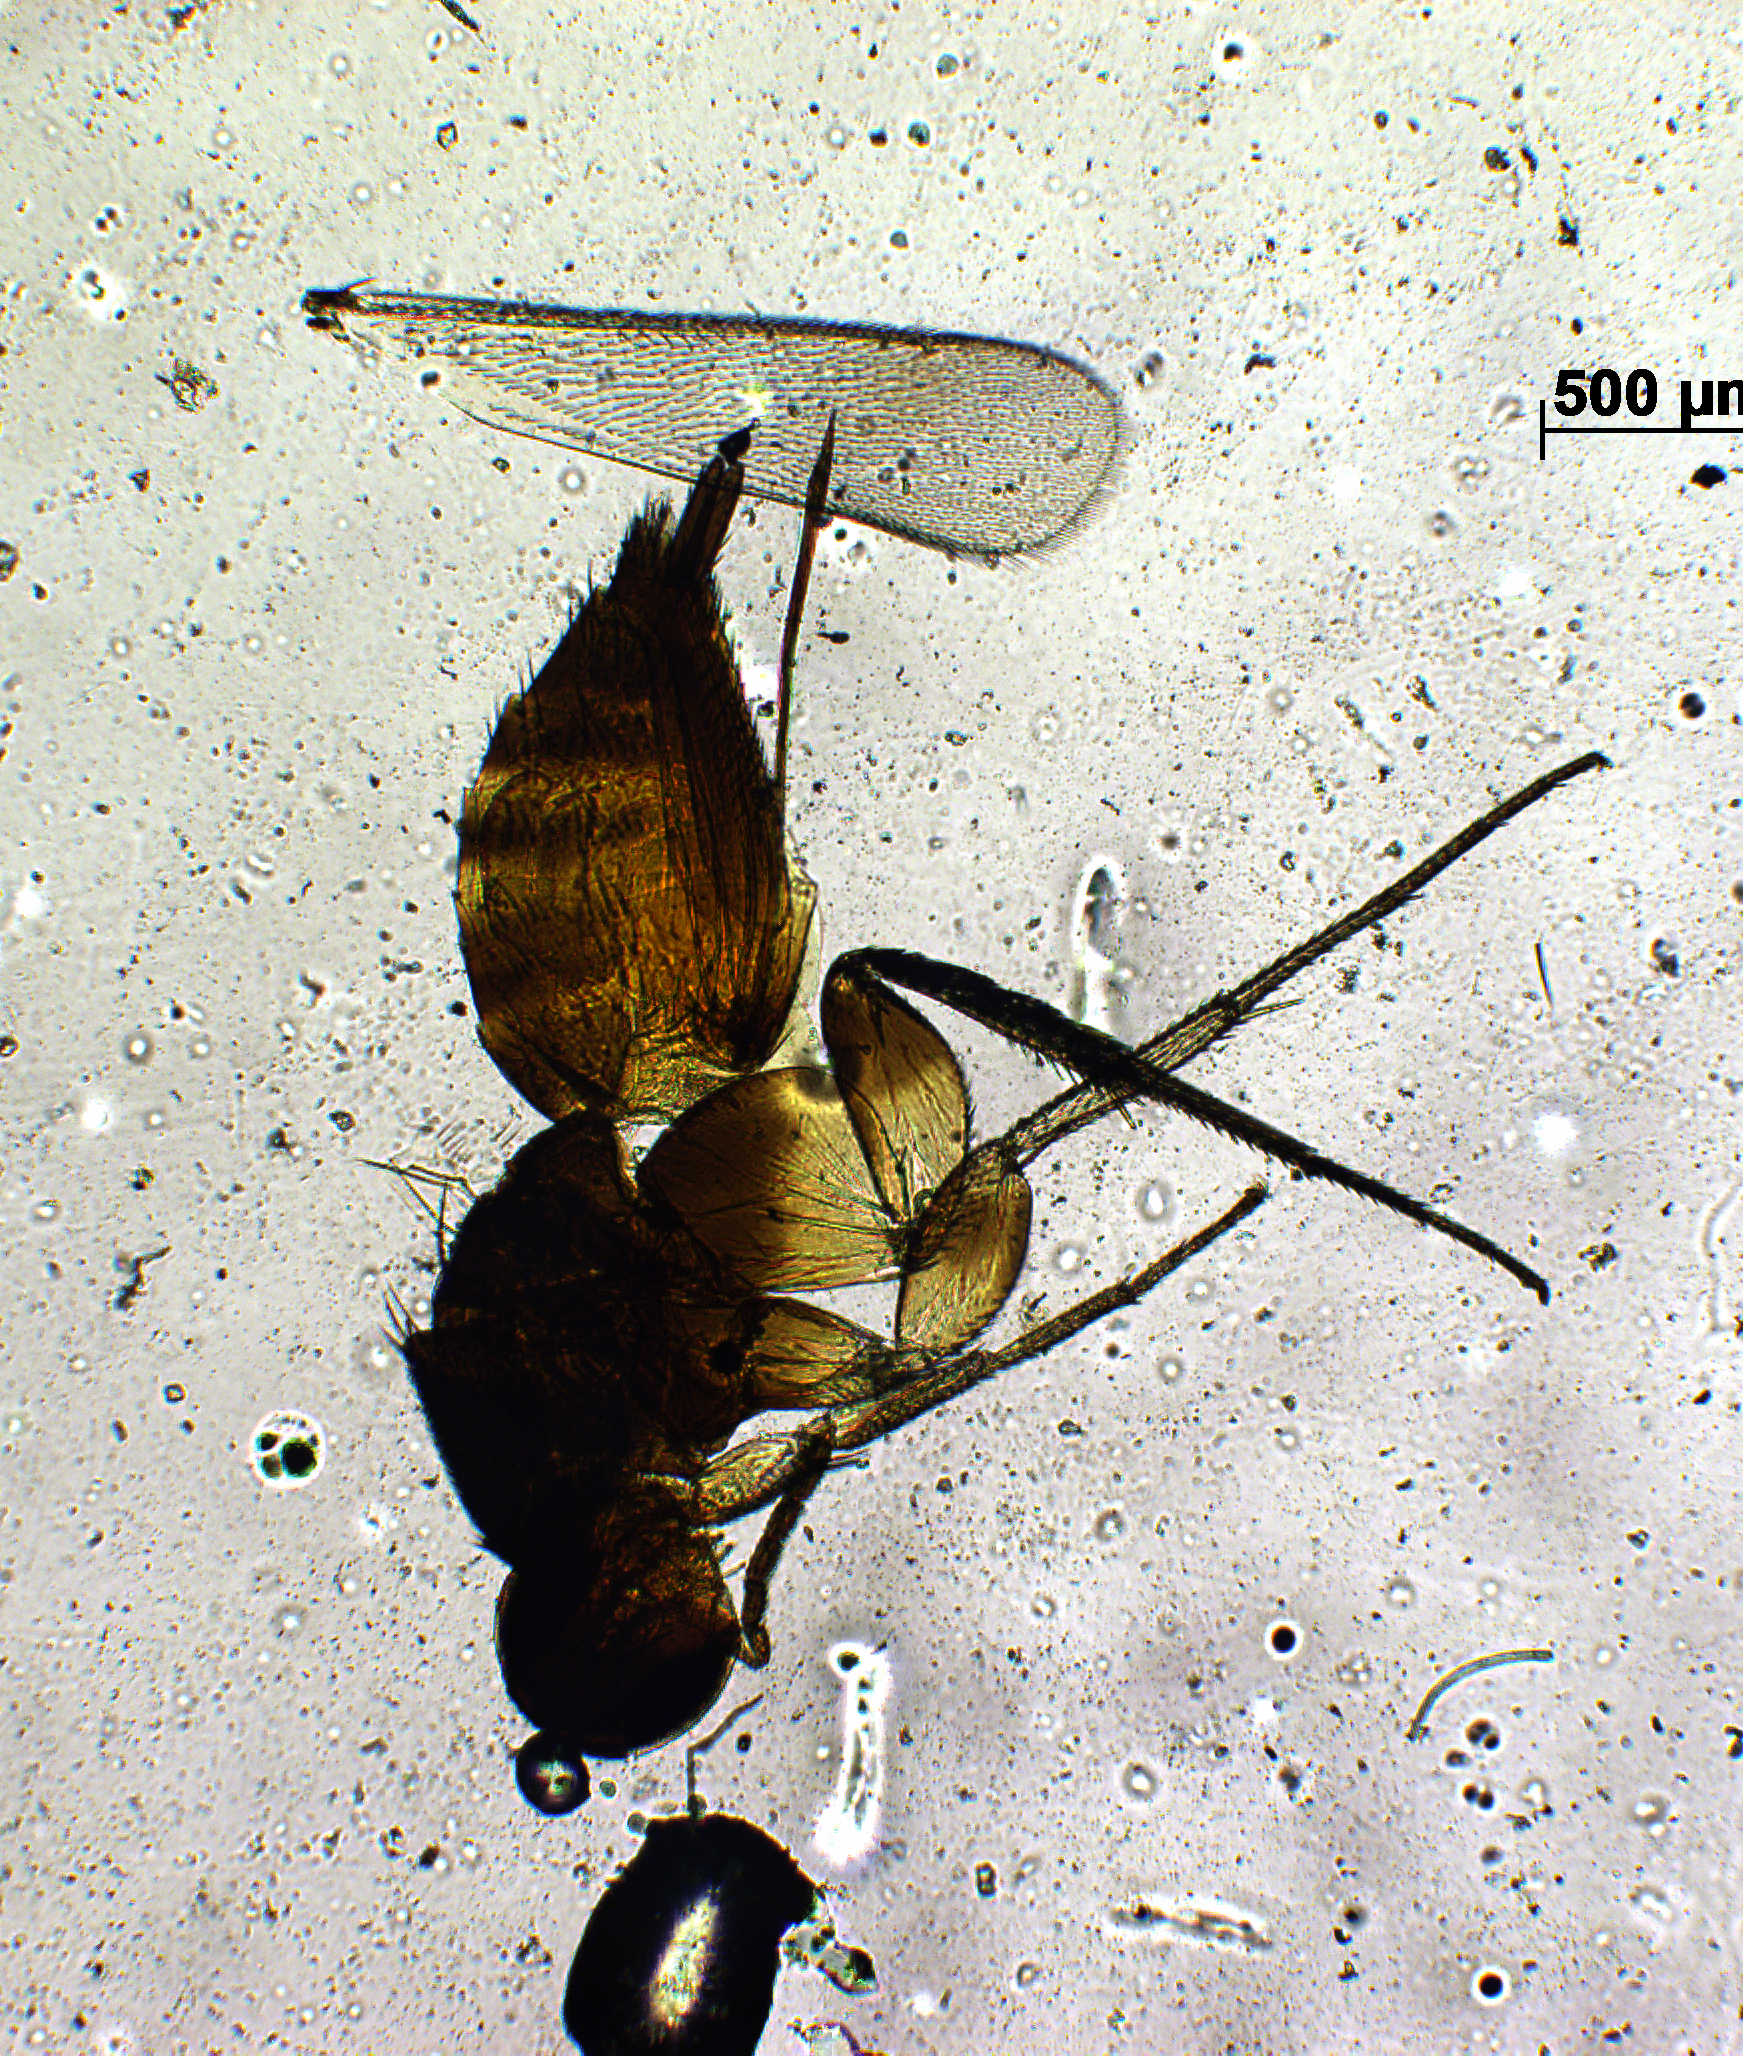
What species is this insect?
Elasmus kollimalaianus
